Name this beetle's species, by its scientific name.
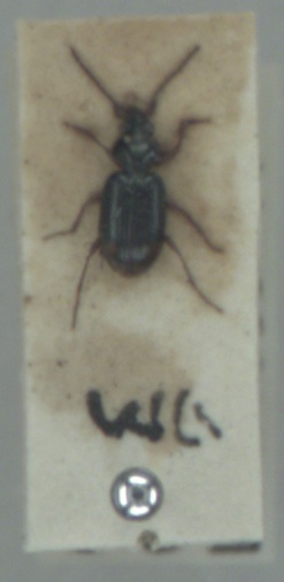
Ocys quinquestriatus
